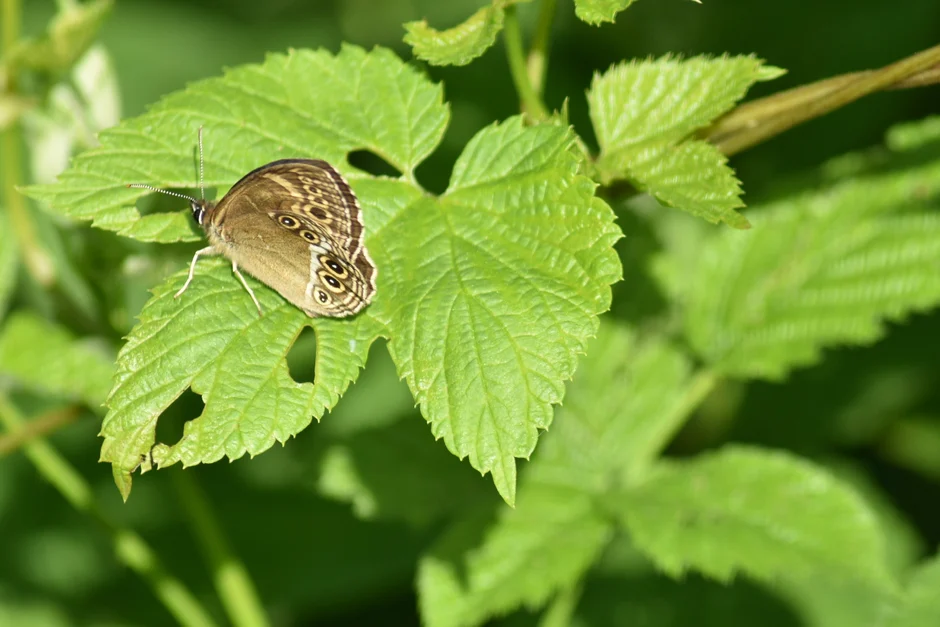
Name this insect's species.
Lopinga achine (also Pararge achine)
